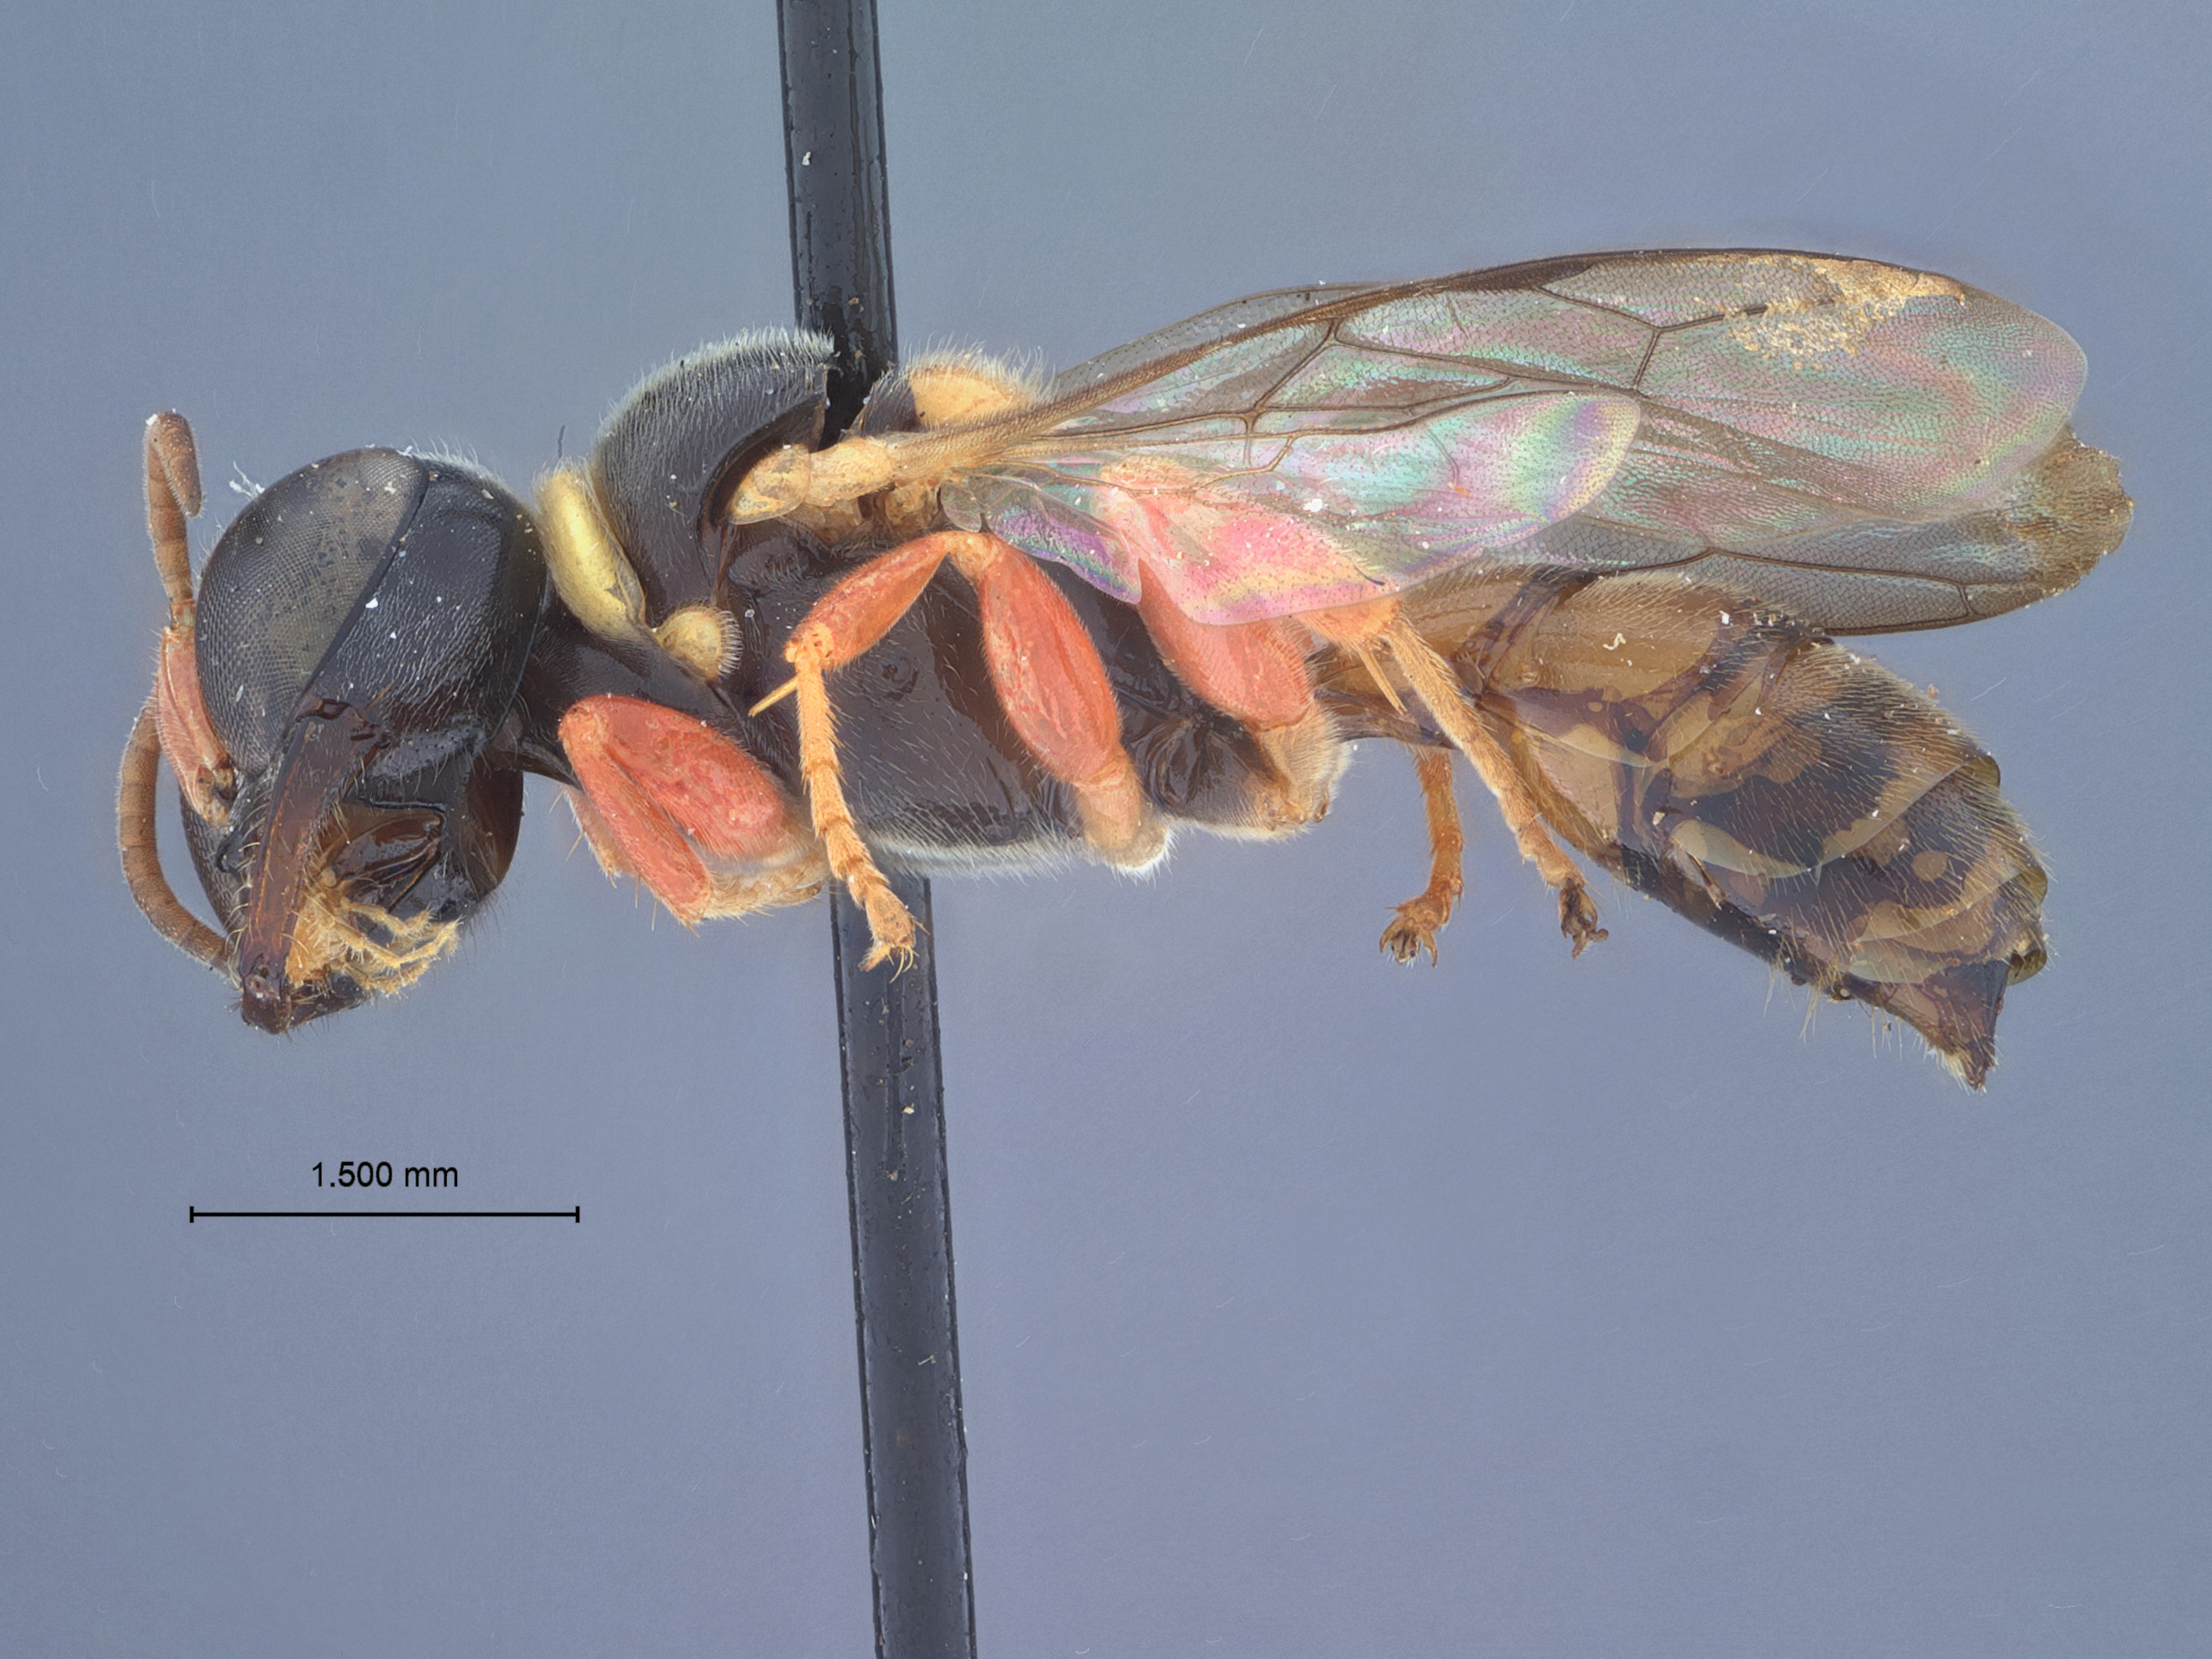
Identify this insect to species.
Piyuma butuana
